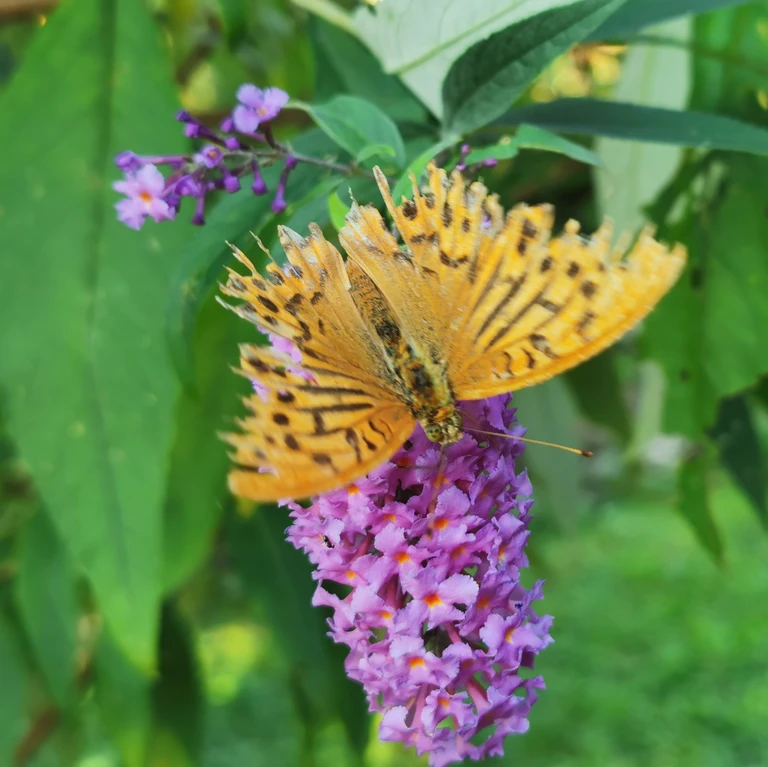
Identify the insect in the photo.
Argynnis paphia
